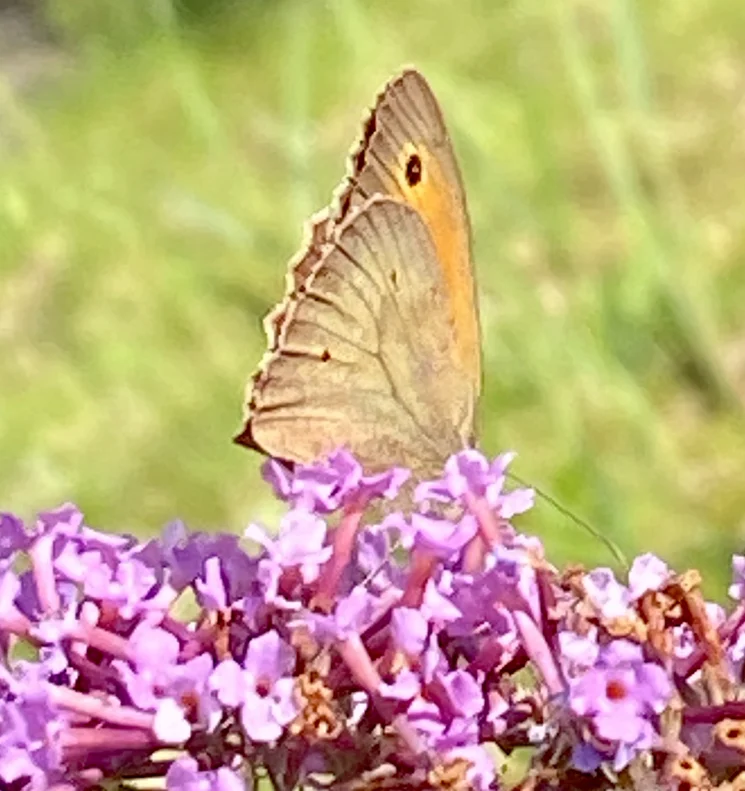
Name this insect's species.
Maniola jurtina
